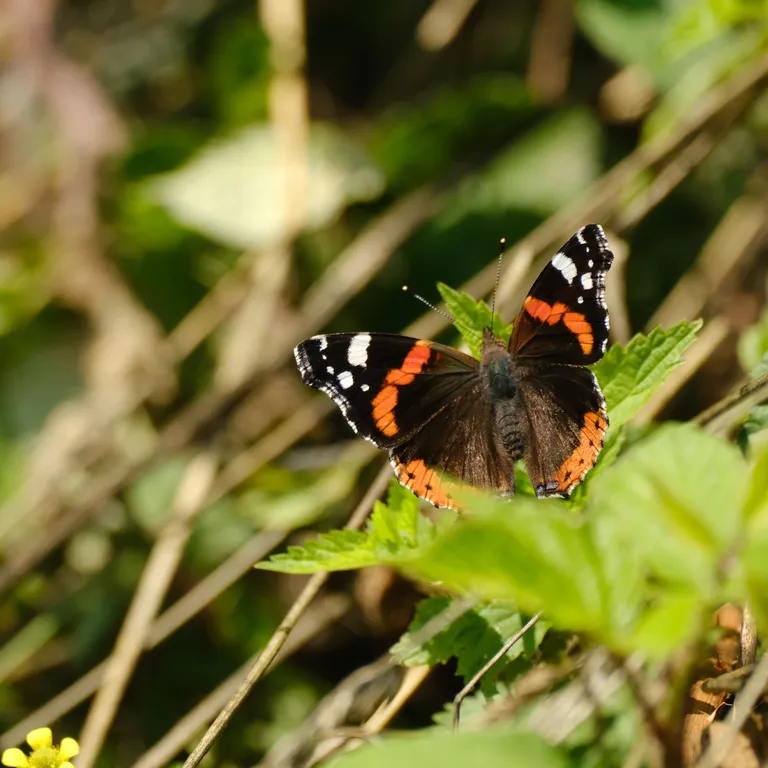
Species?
Vanessa atalanta
